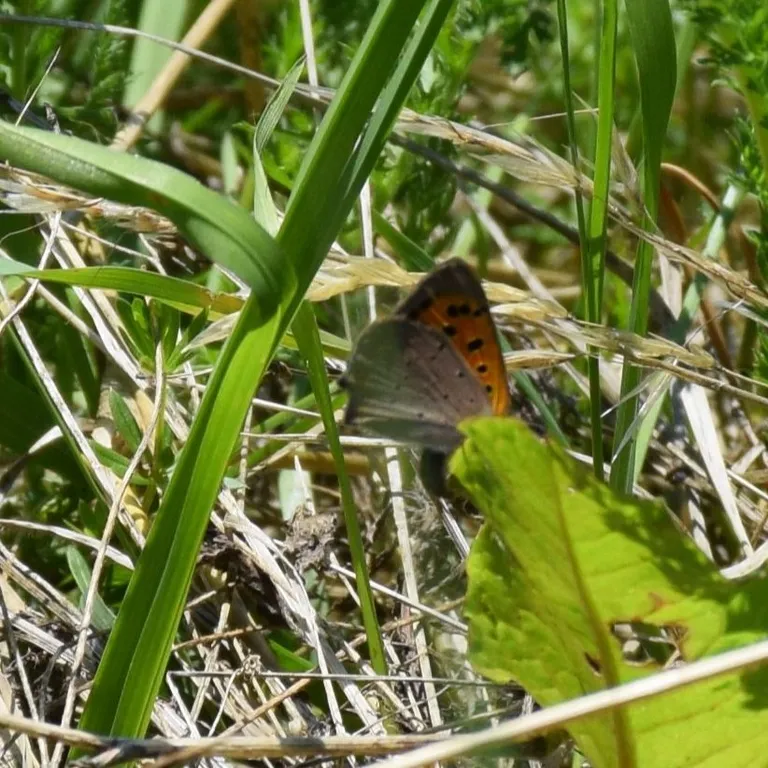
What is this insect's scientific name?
Lycaena phlaeas
